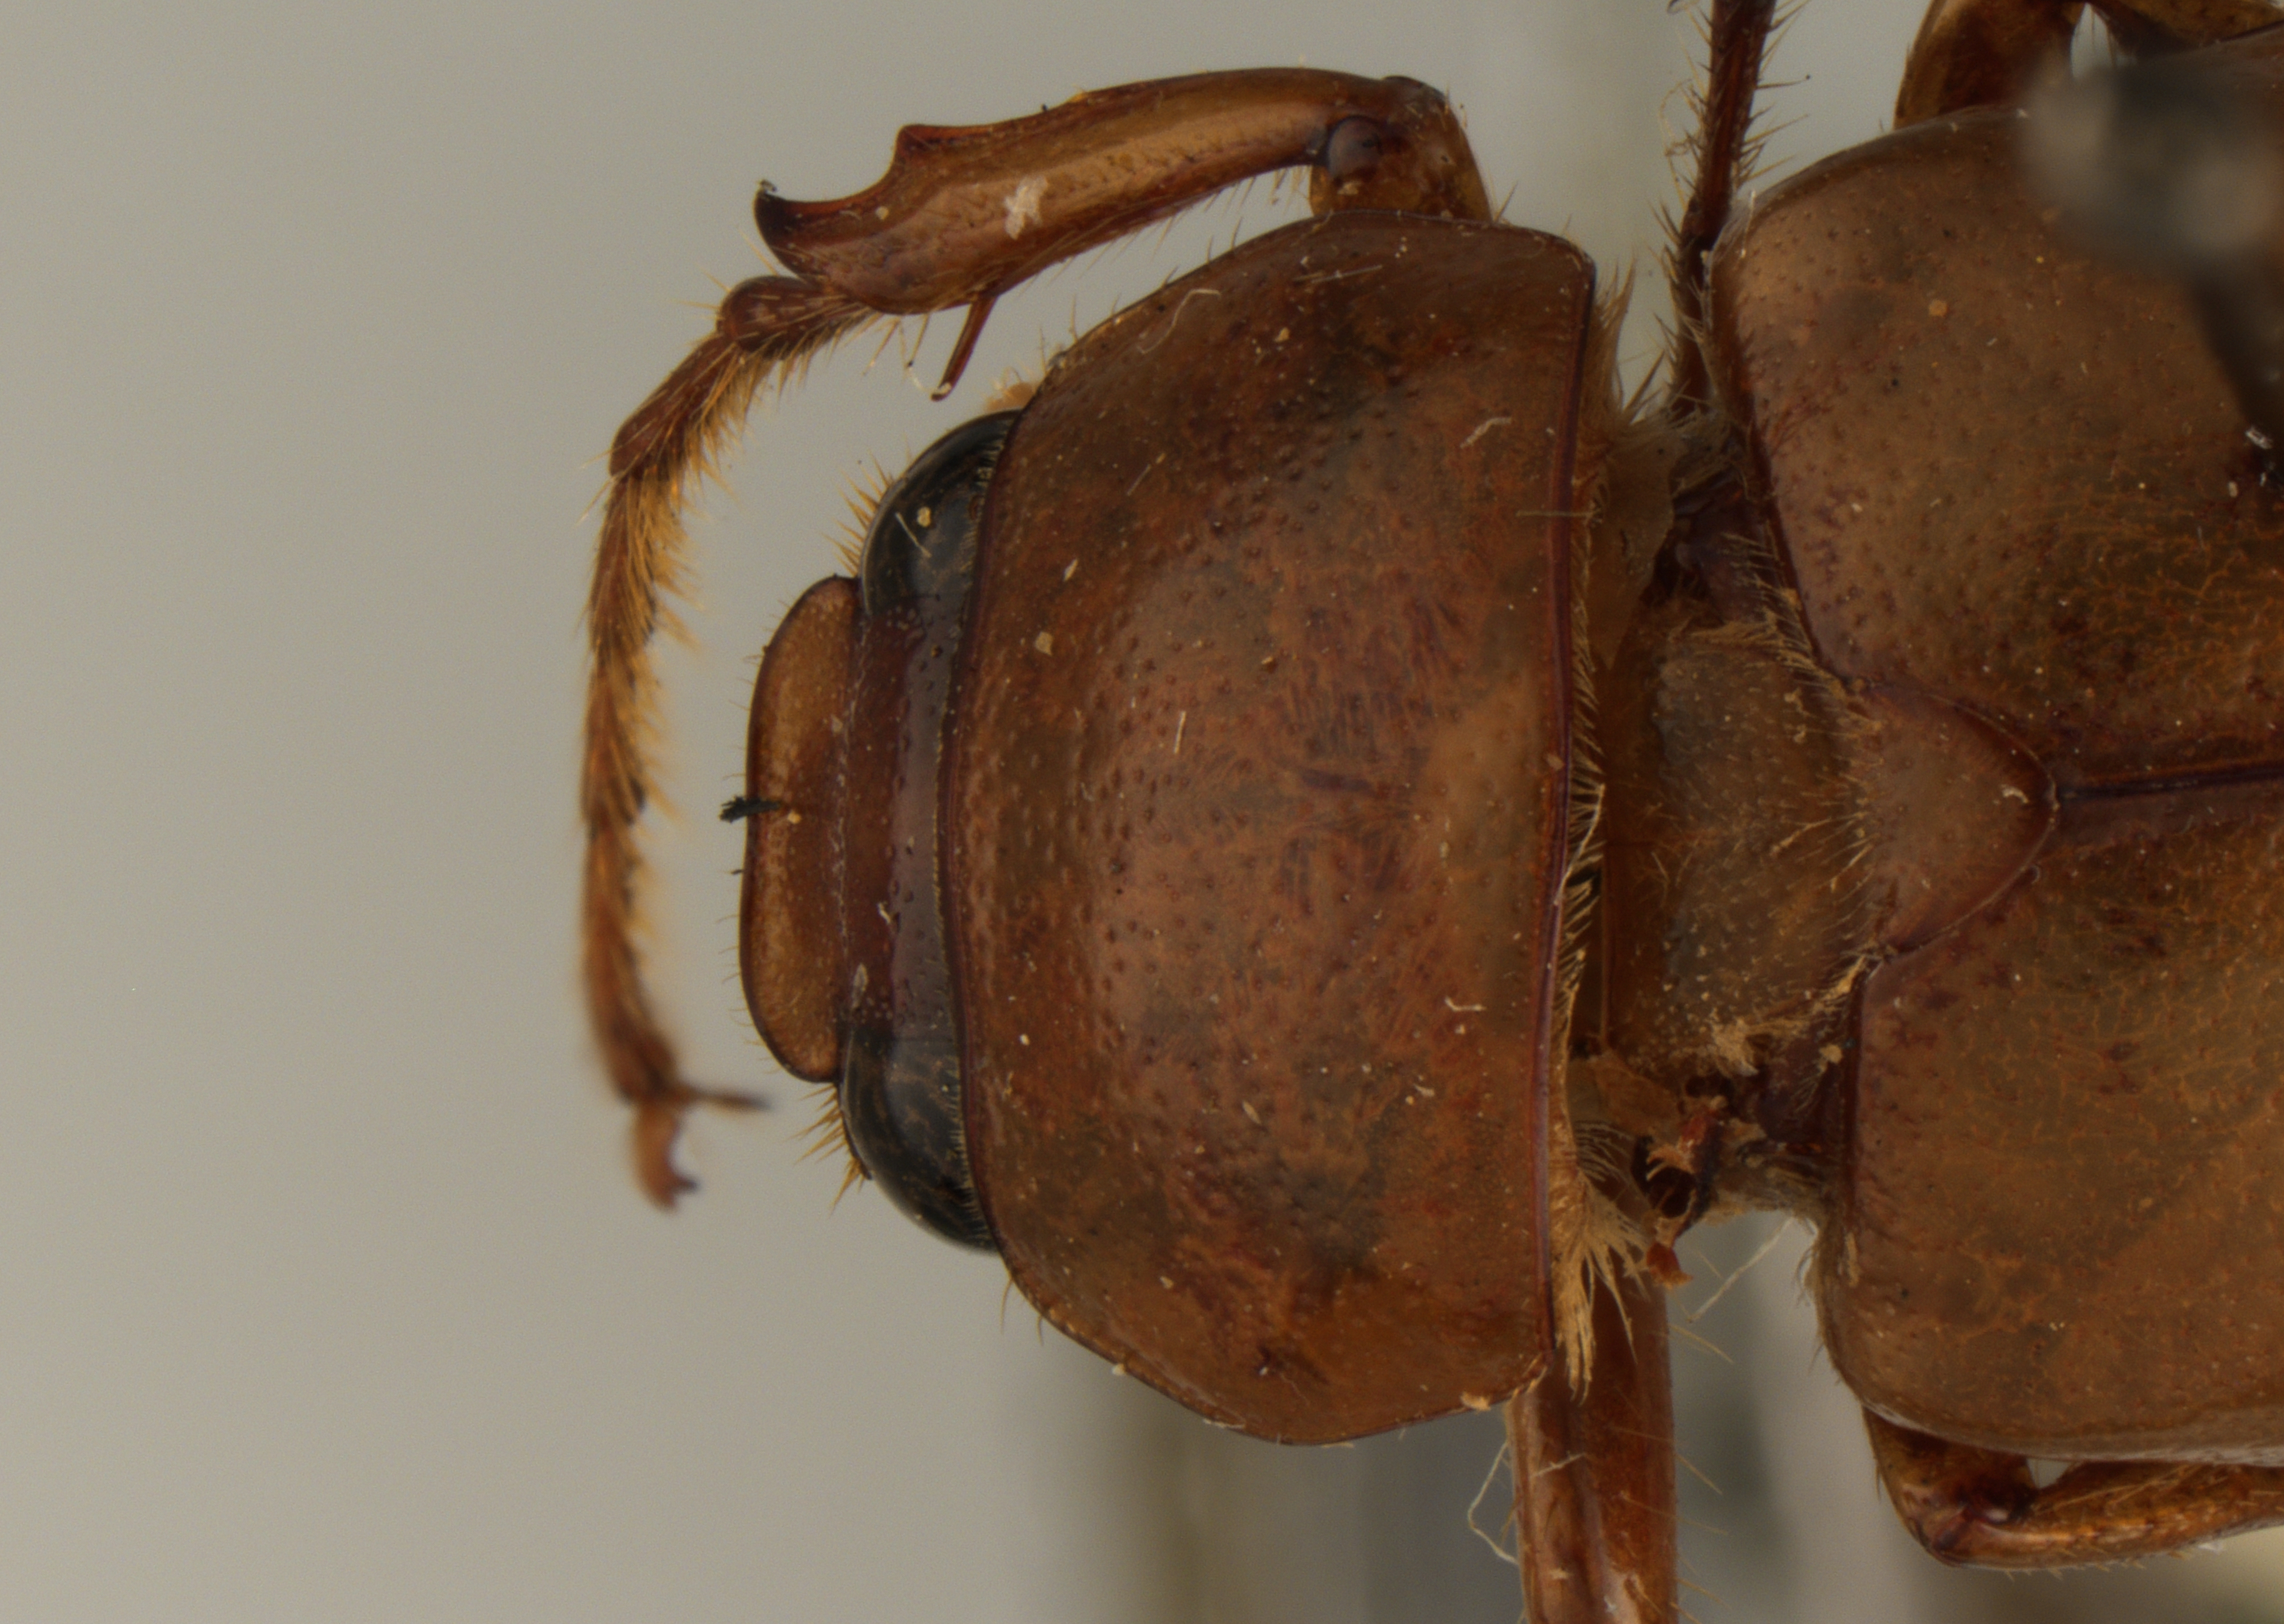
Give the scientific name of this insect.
Chlaenobia arrowi
